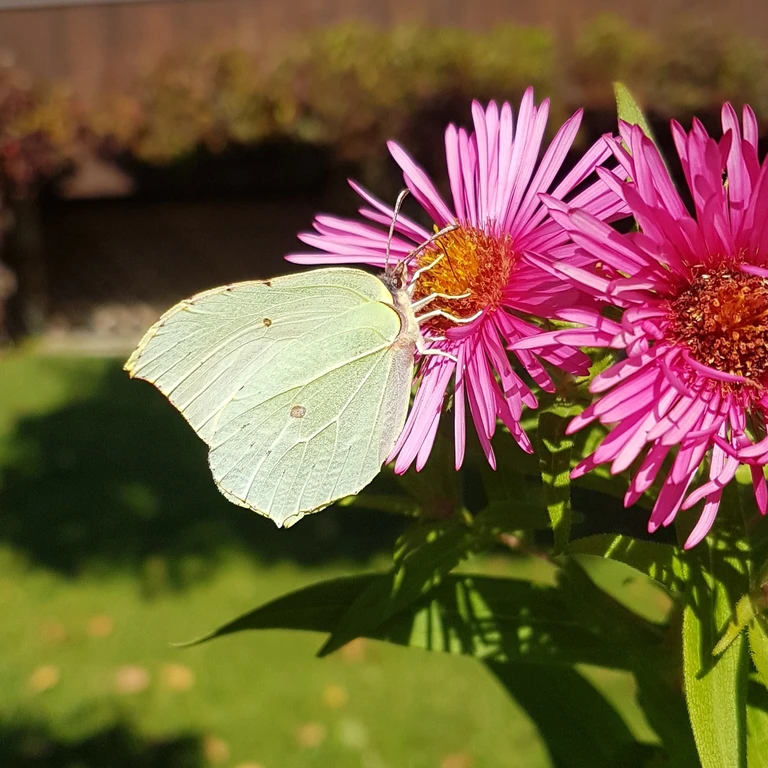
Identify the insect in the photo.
Gonepteryx rhamni
